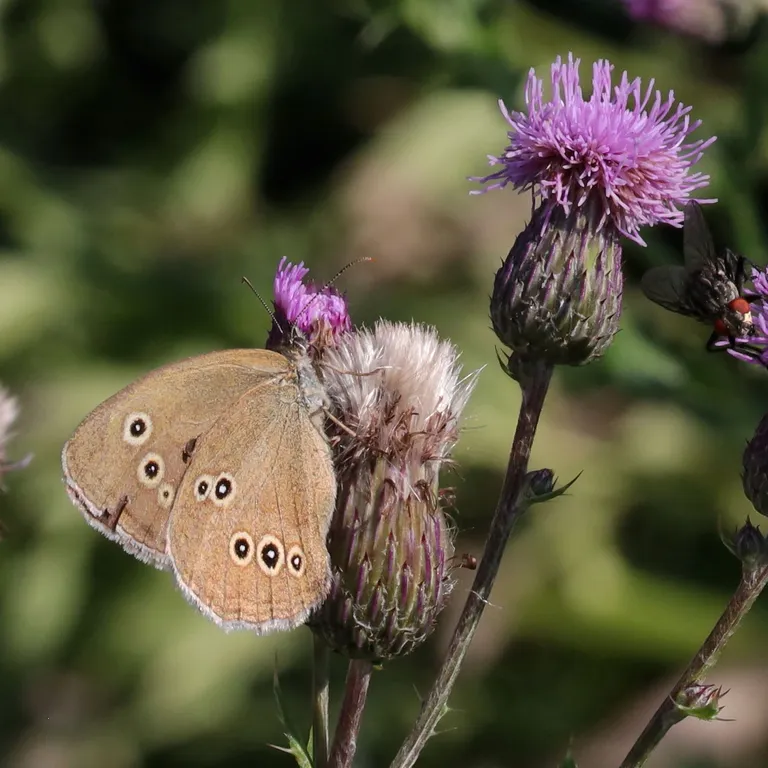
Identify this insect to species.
Aphantopus hyperantus
